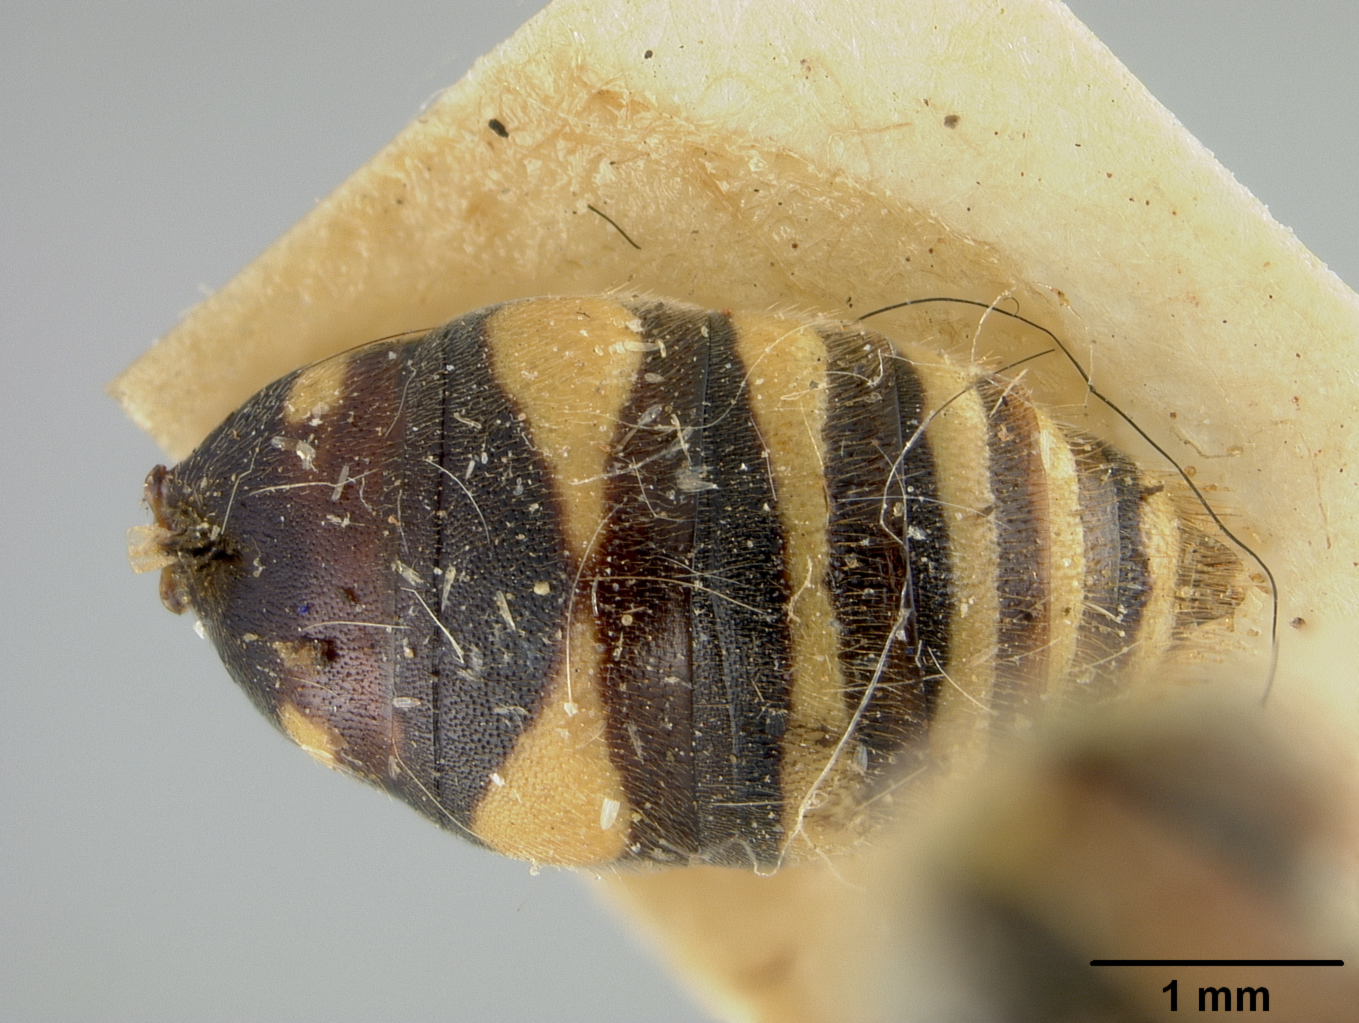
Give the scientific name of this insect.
Nomada scitiformis
